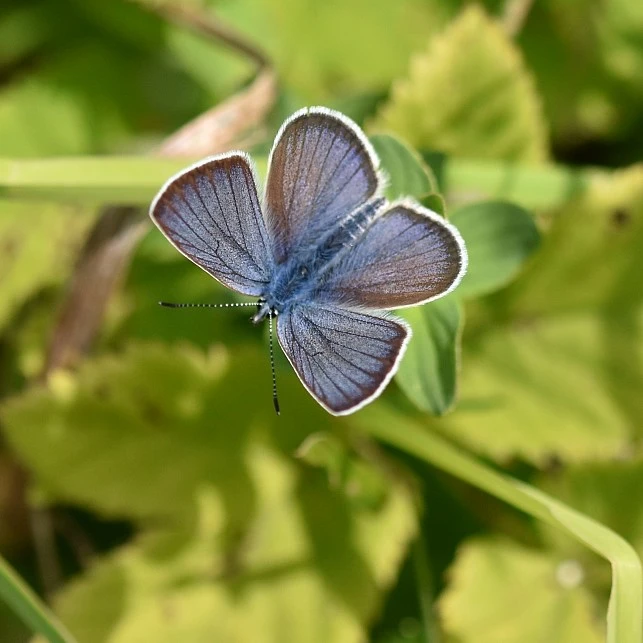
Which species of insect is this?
Cyaniris semiargus
